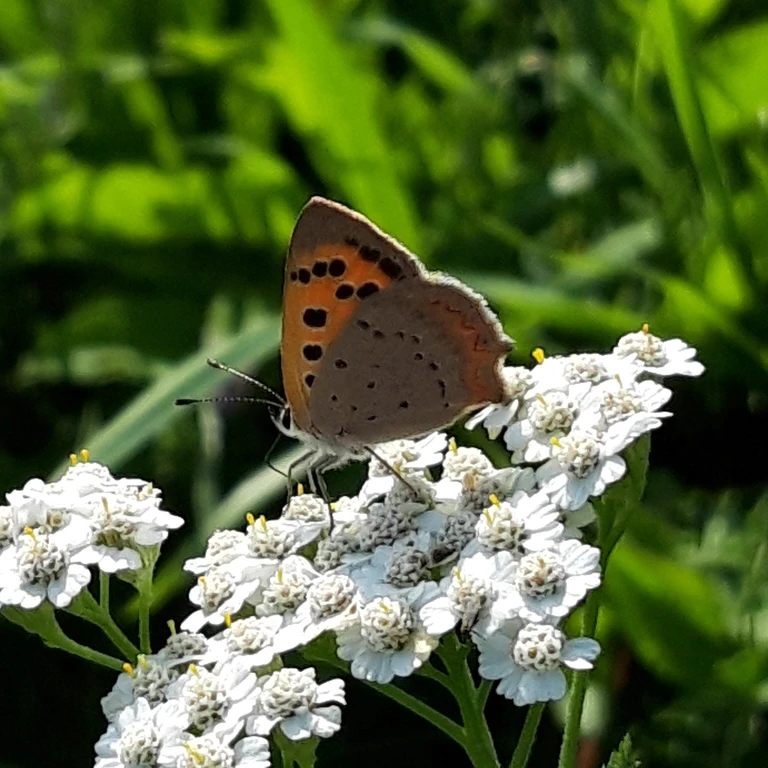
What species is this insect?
Lycaena phlaeas
